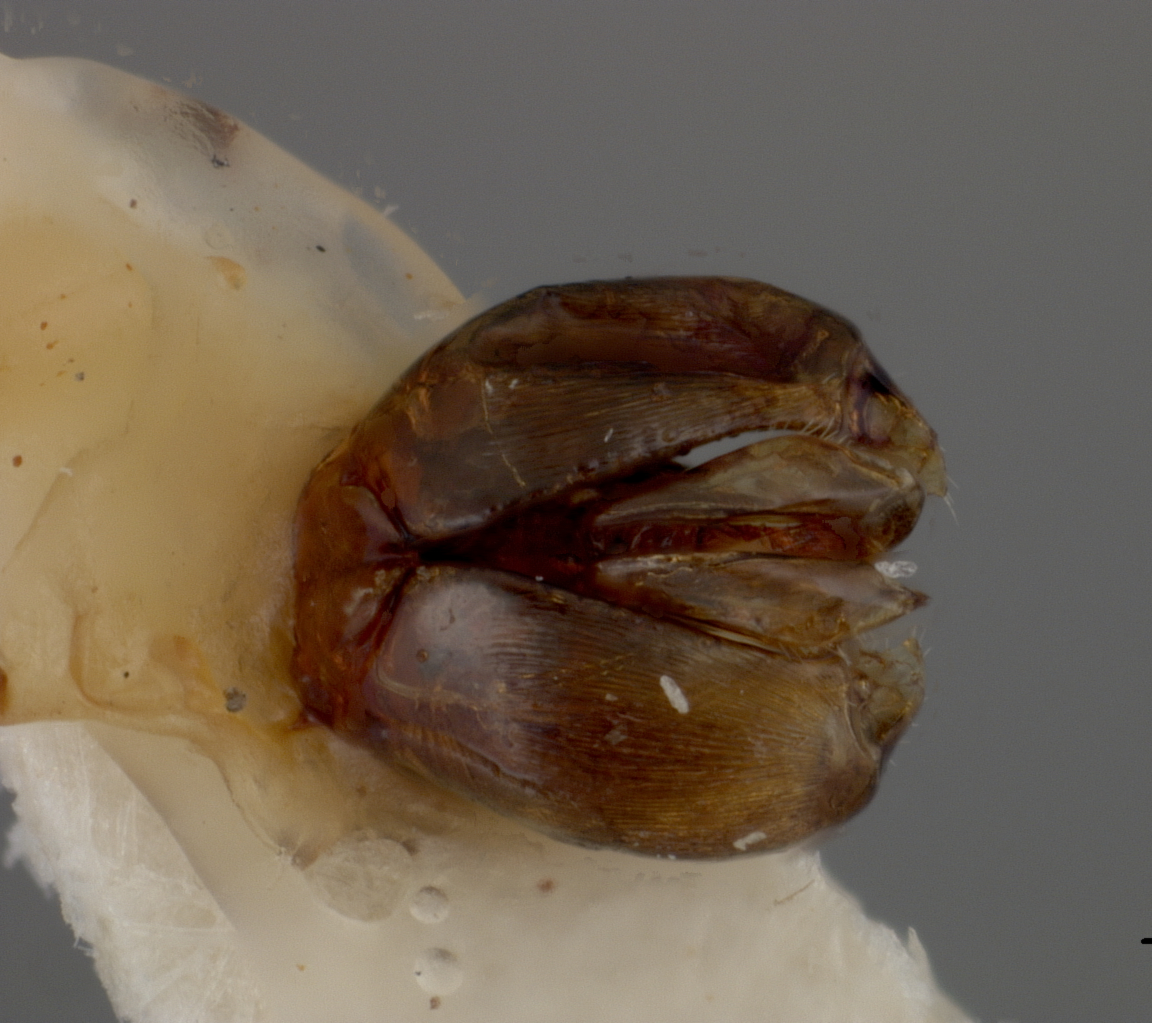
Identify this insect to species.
Sphecodes coronus
